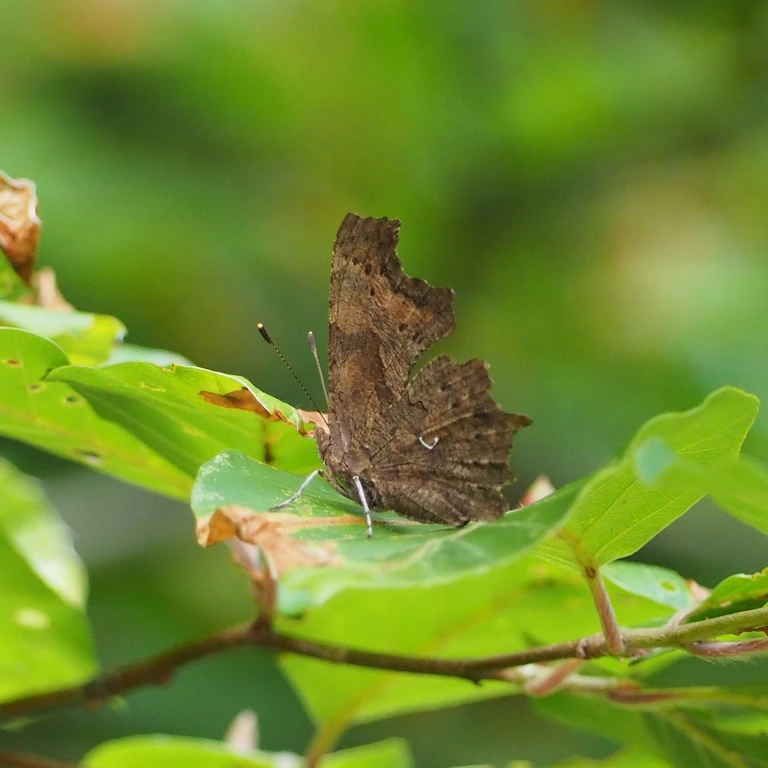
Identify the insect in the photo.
Polygonia c-album
